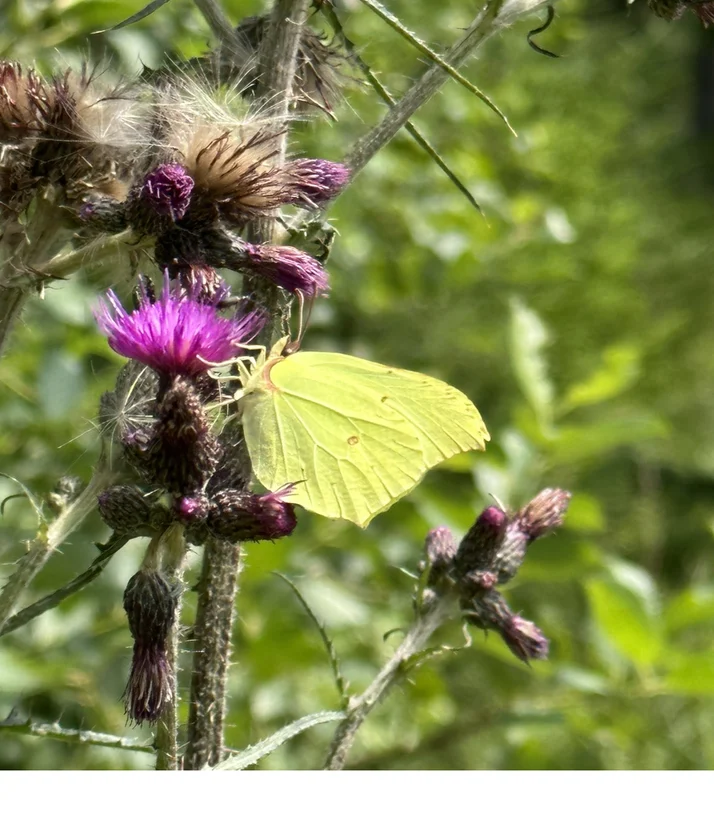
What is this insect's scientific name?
Gonepteryx rhamni
